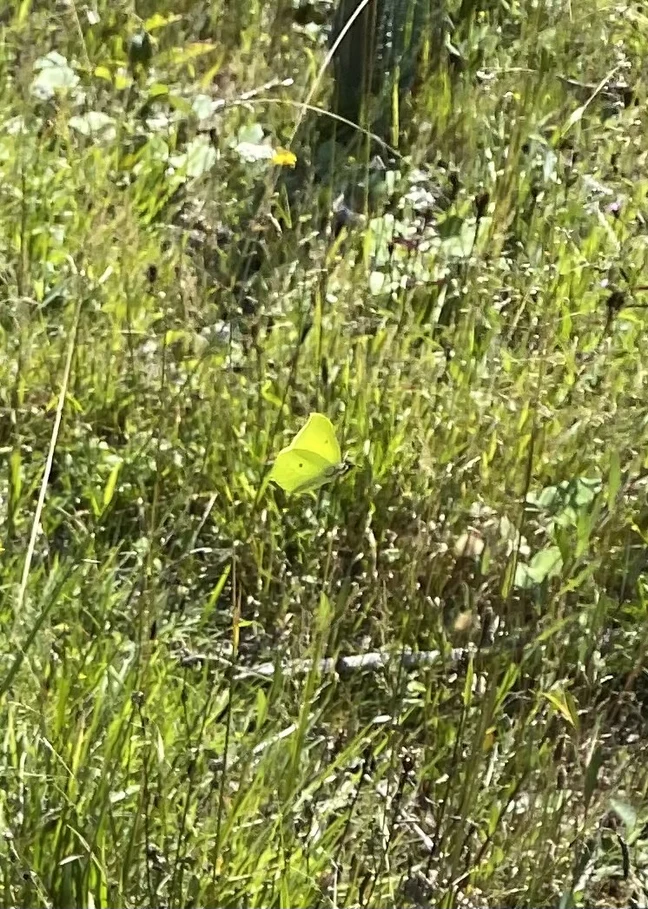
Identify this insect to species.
Gonepteryx rhamni
